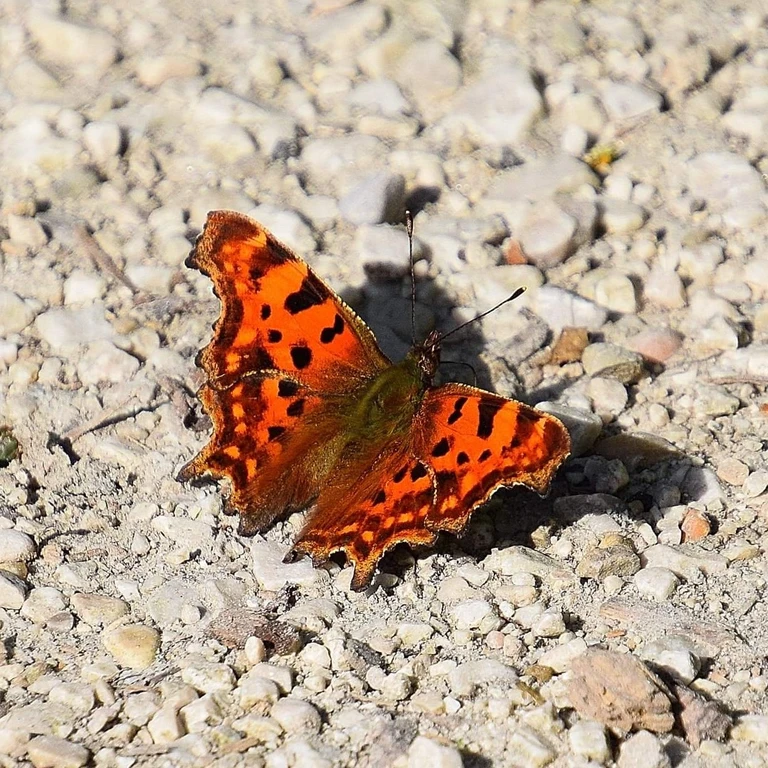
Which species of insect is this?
Polygonia c-album
